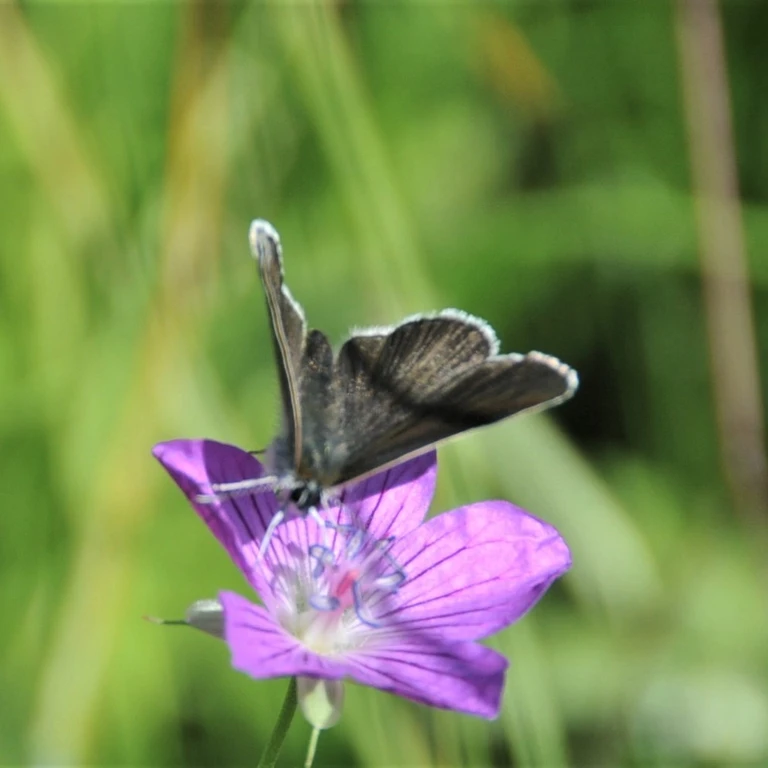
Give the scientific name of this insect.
Eumedonia eumedon
